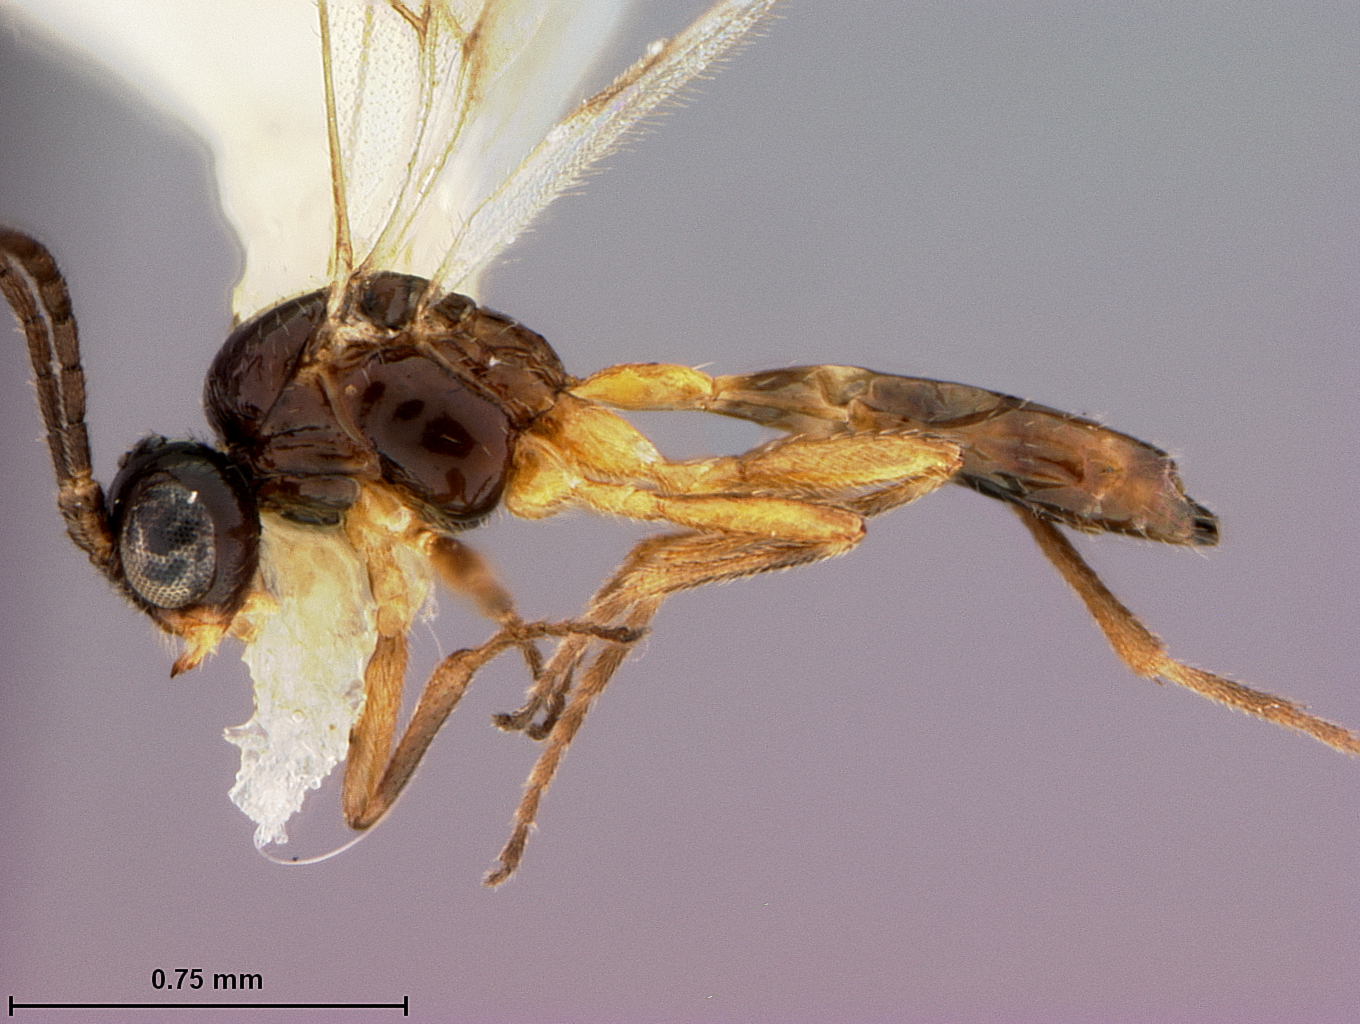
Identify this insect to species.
Aphidius alius
